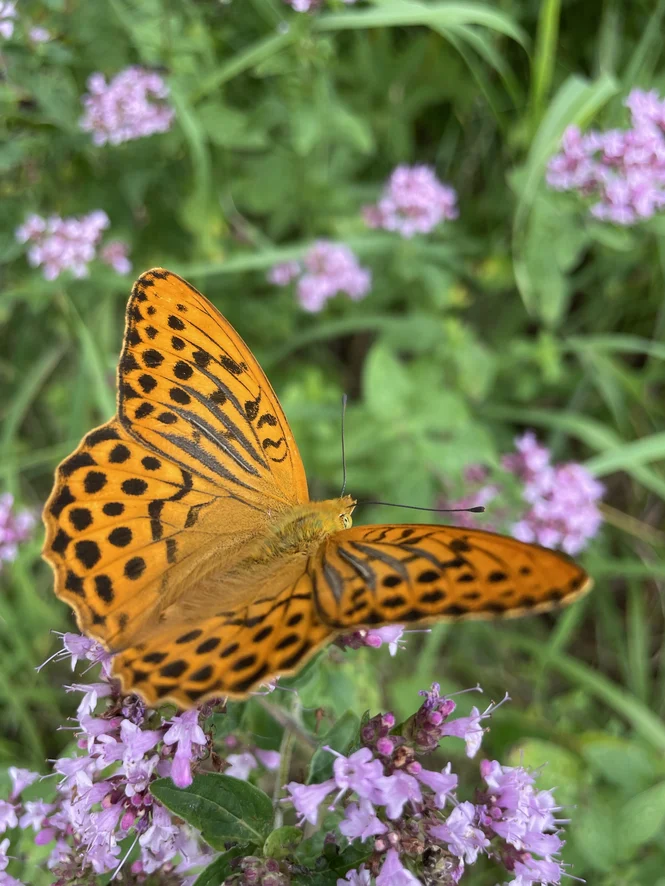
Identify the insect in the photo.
Argynnis paphia
